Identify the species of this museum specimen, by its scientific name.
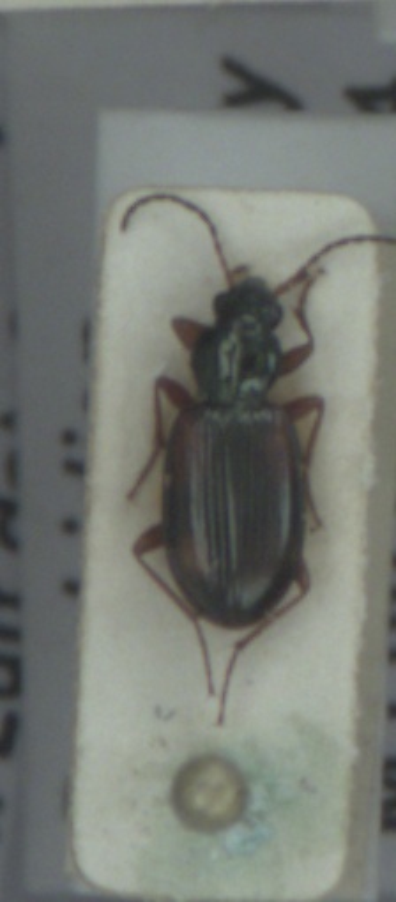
Bembidion tetracolum
